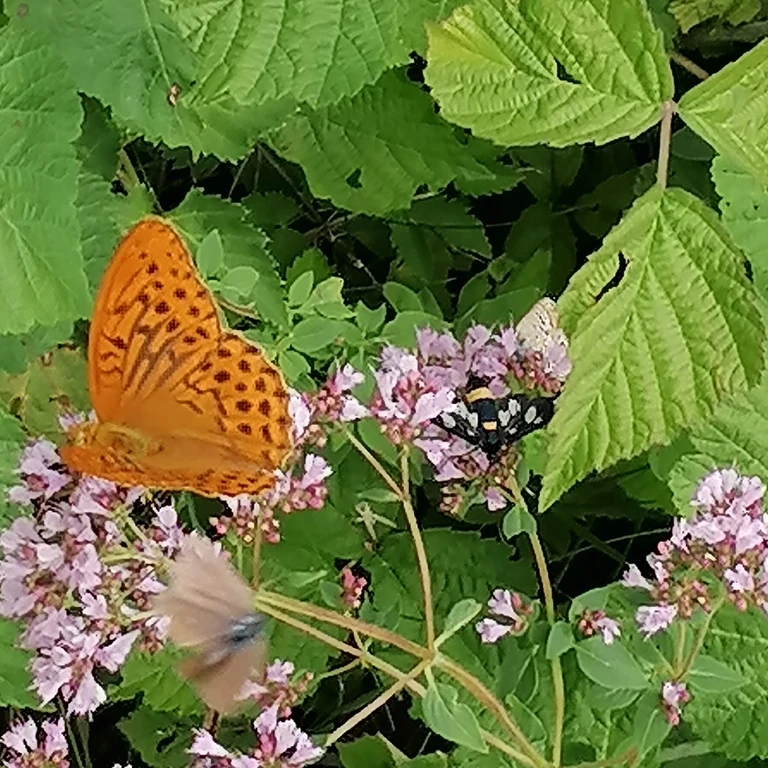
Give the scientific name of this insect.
Argynnis paphia
